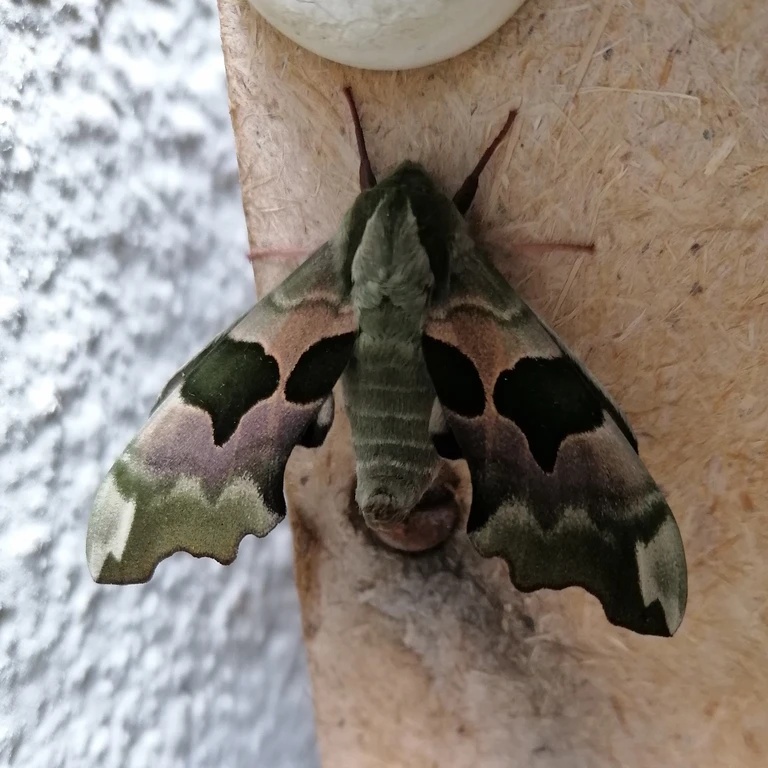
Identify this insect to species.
Mimas tiliae
